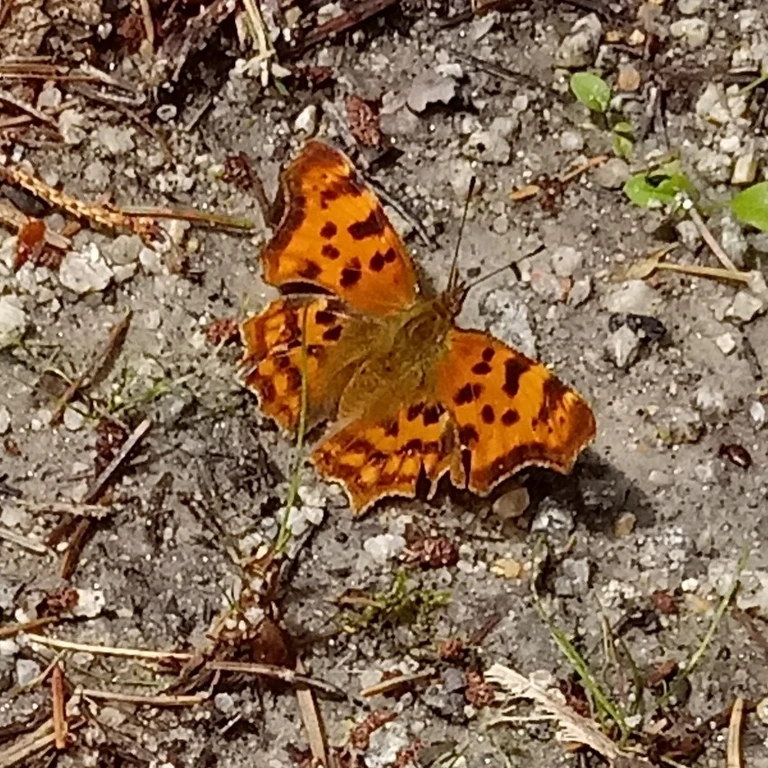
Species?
Polygonia c-album
